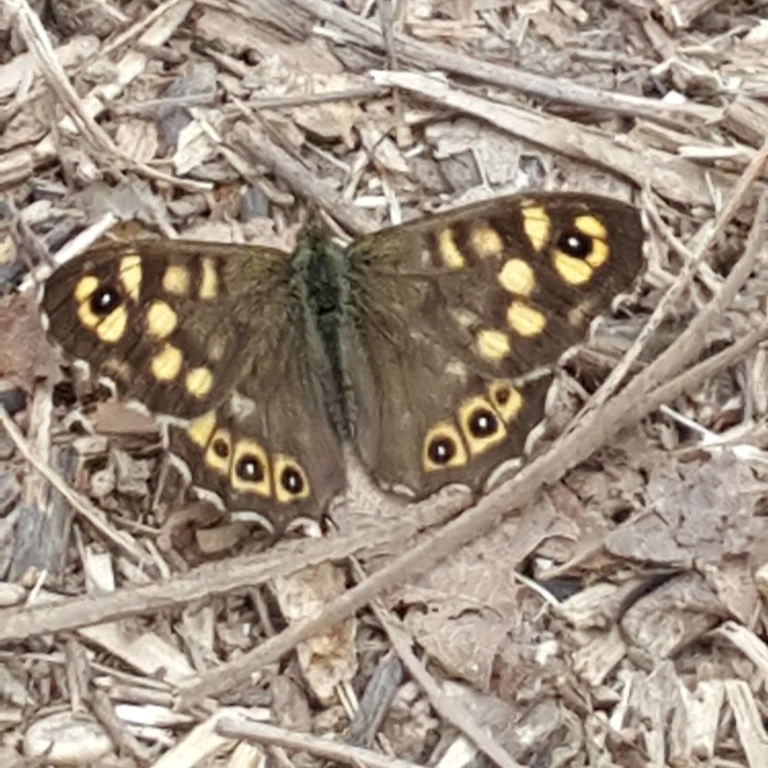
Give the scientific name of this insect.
Pararge aegeria
